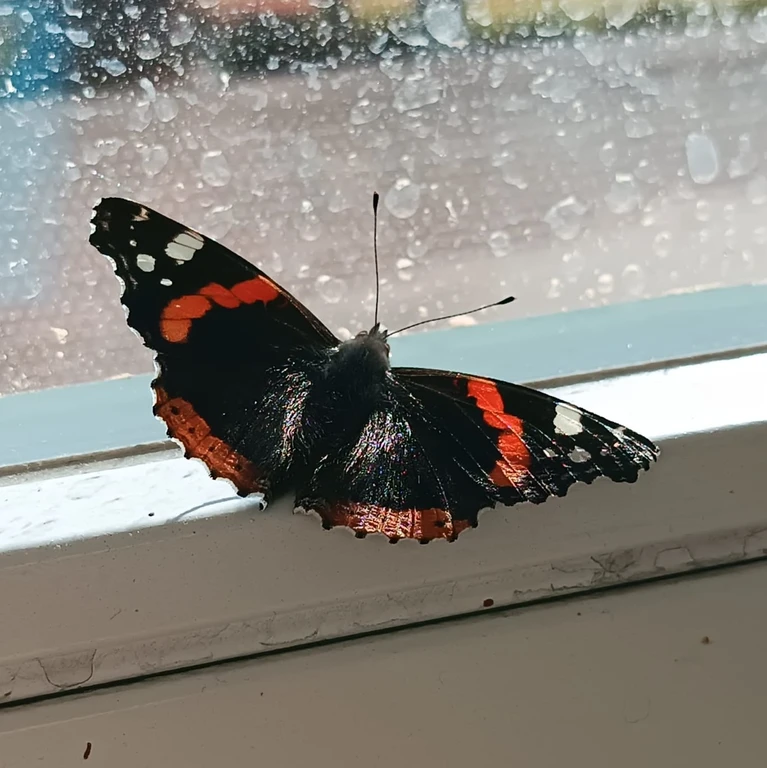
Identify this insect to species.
Vanessa atalanta
